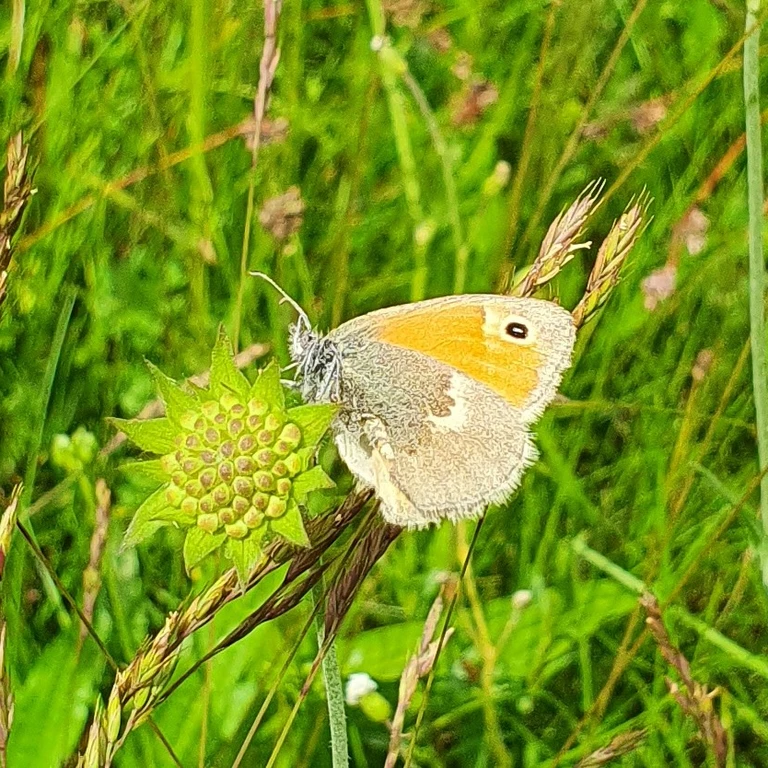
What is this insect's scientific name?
Coenonympha pamphilus
